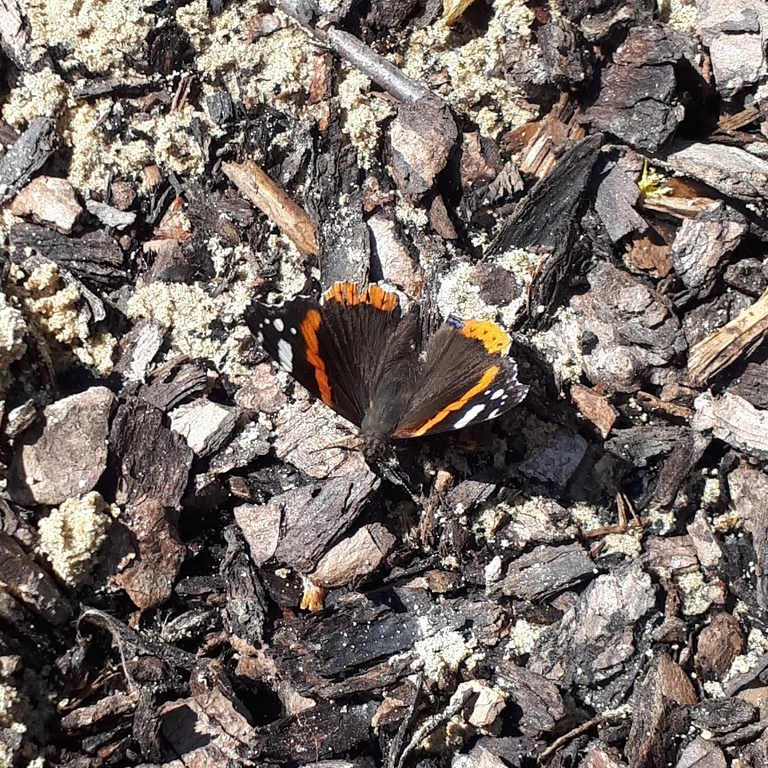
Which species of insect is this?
Vanessa atalanta
